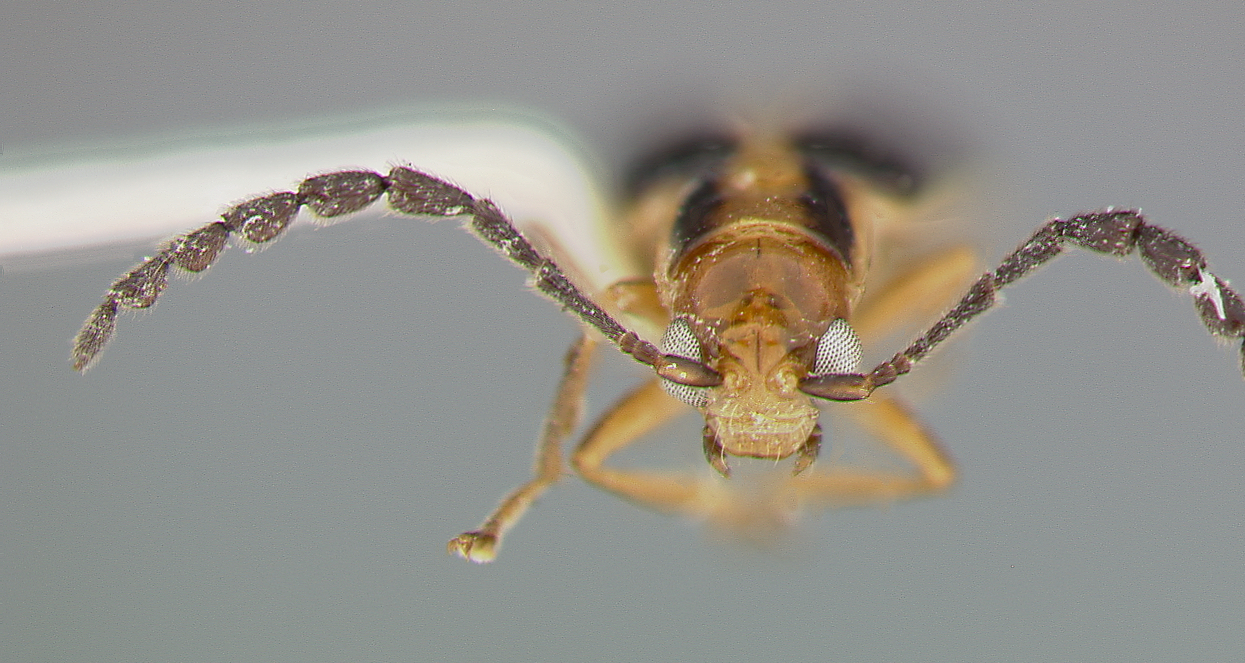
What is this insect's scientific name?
Luperosoma vittatum
